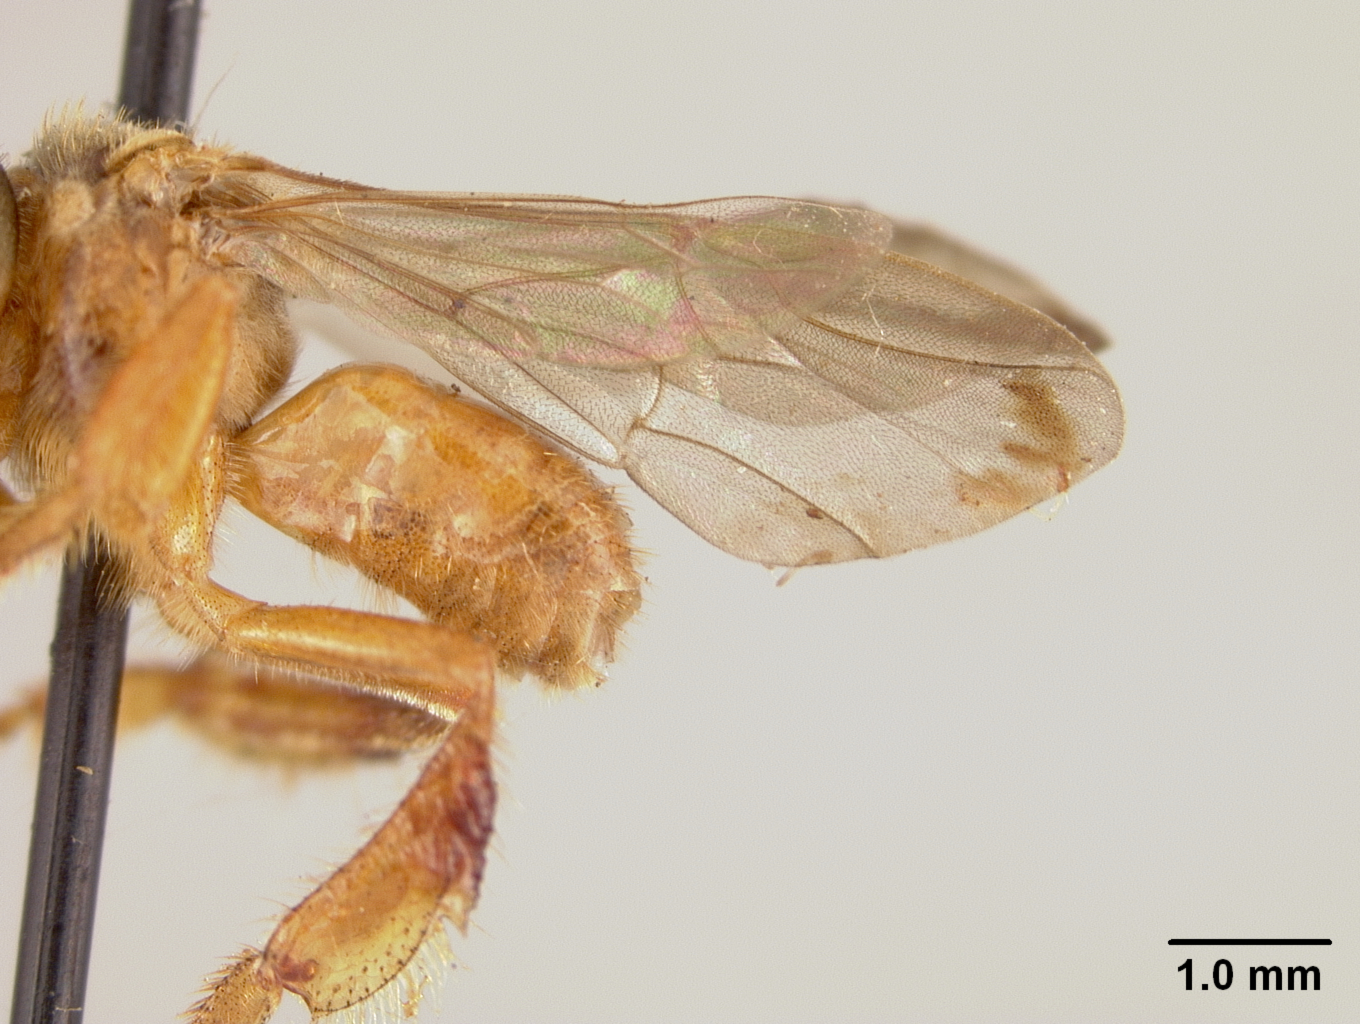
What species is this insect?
Trigona ferricauda
